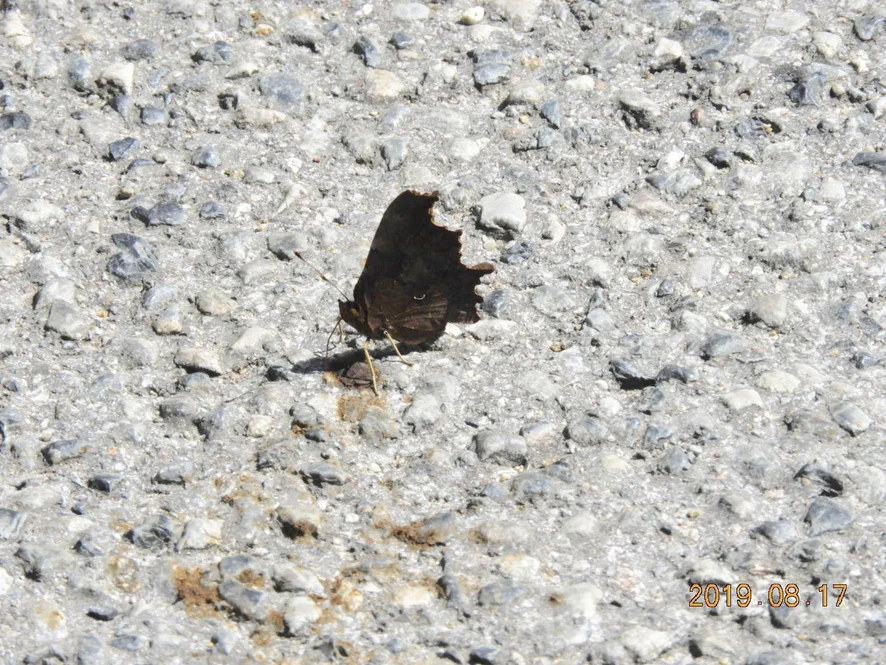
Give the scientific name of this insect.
Polygonia c-album
